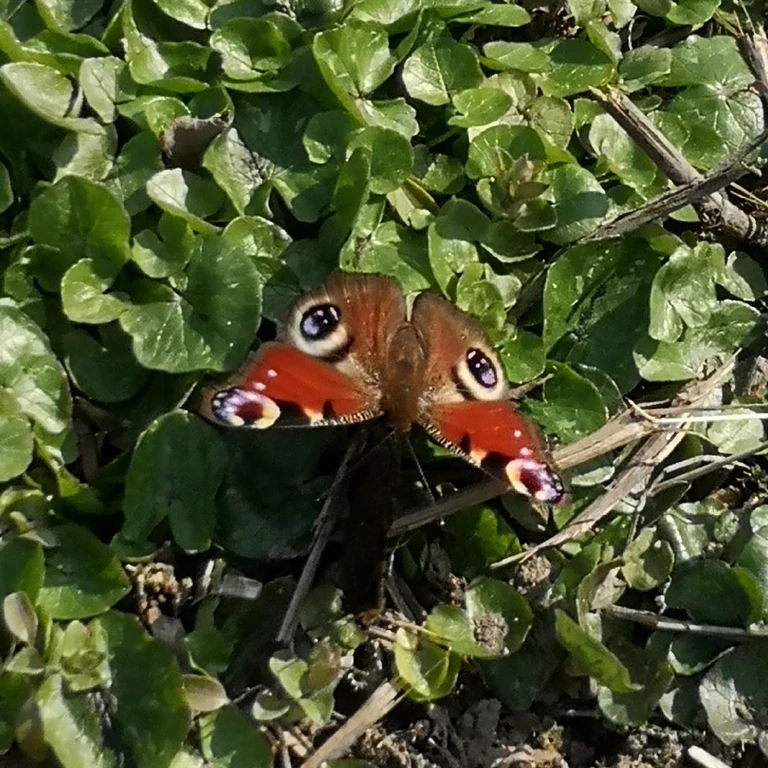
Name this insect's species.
Aglais io
